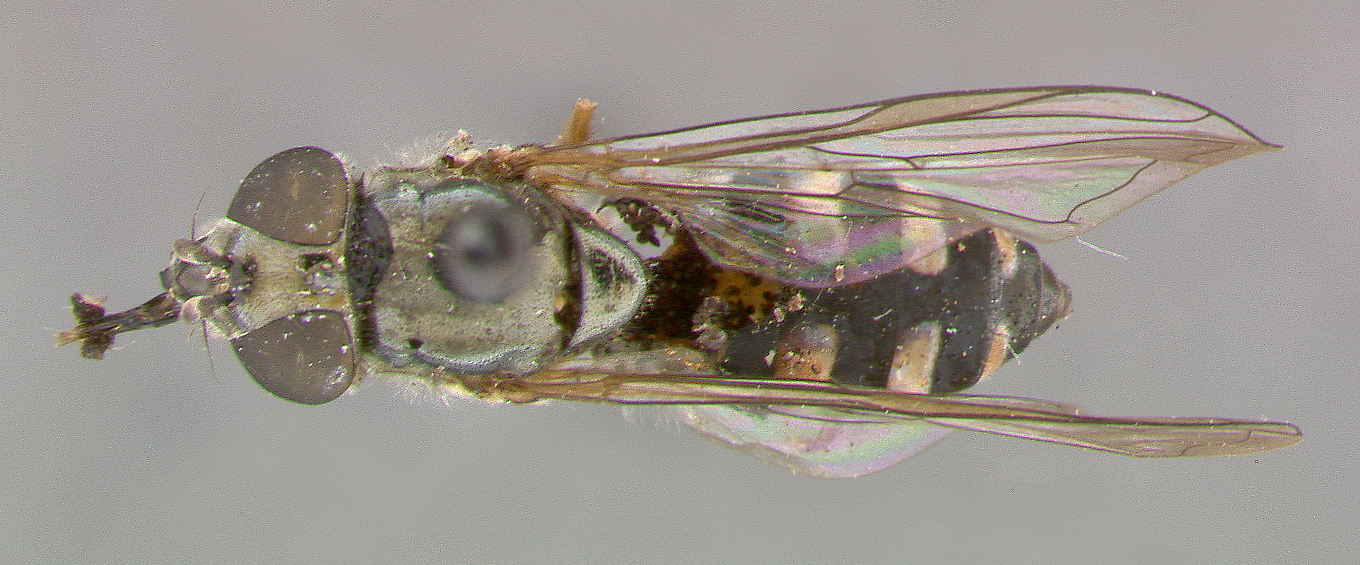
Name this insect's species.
Melanostoma monticola
